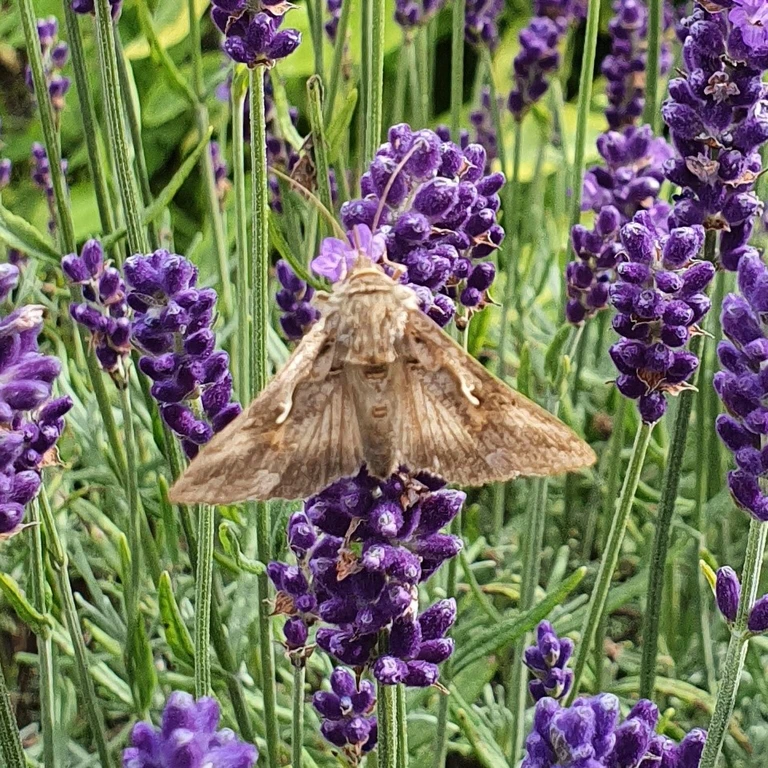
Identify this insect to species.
Autographa gamma
